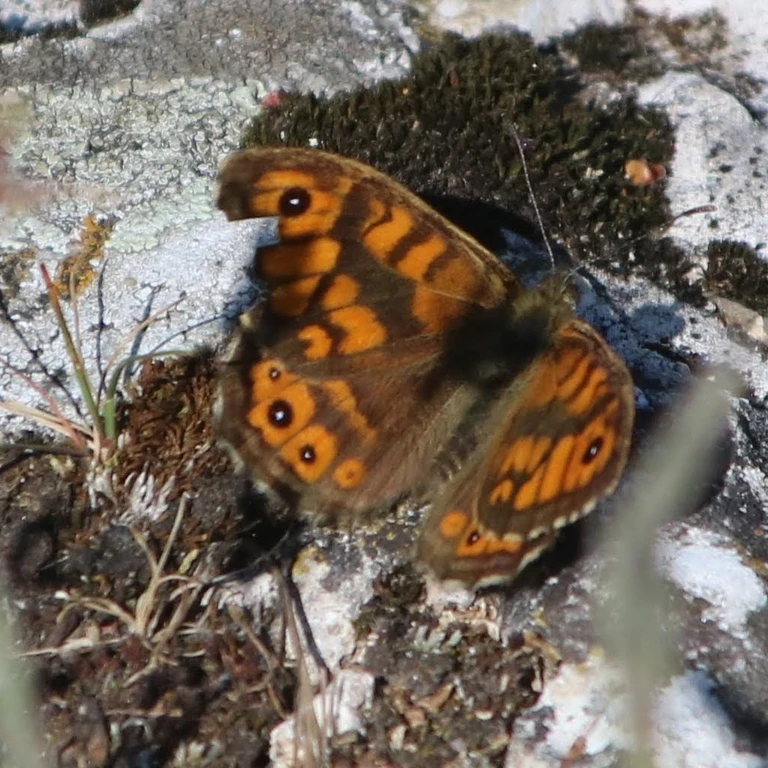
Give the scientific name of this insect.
Lasiommata megera (also Pararge megera)
